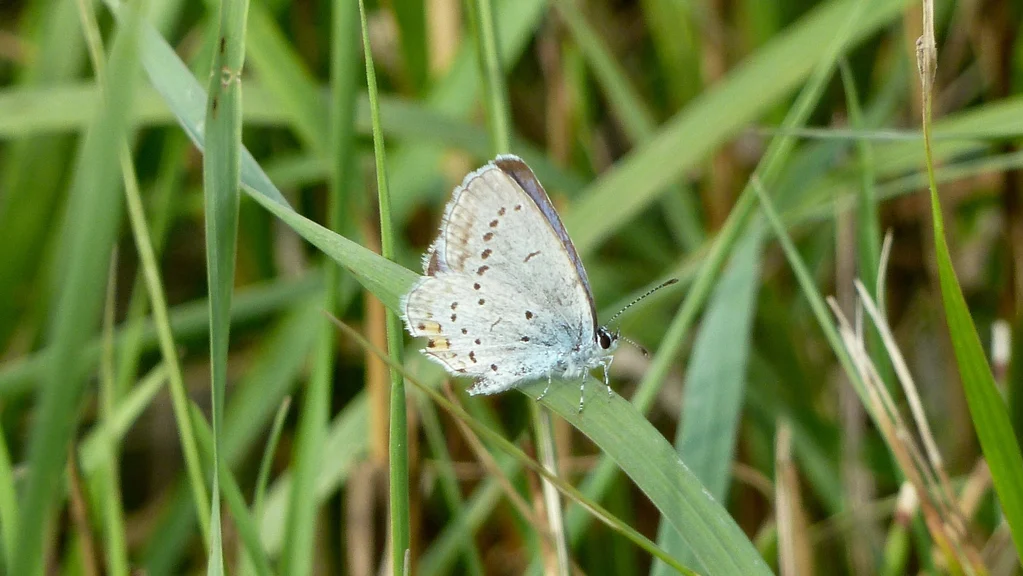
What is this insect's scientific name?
Cupido argiades (also Elkalyce argiades)
